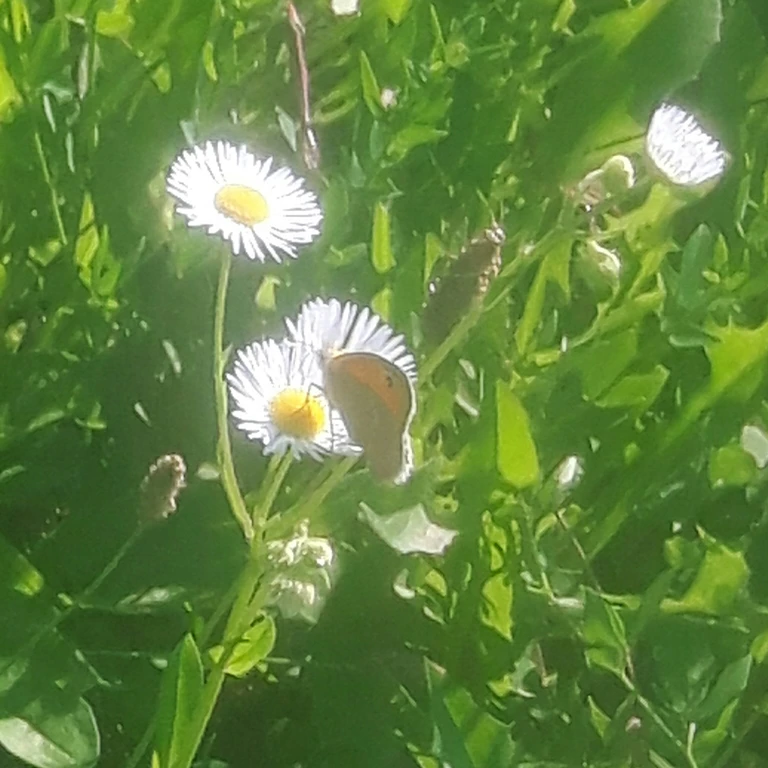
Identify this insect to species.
Coenonympha pamphilus
